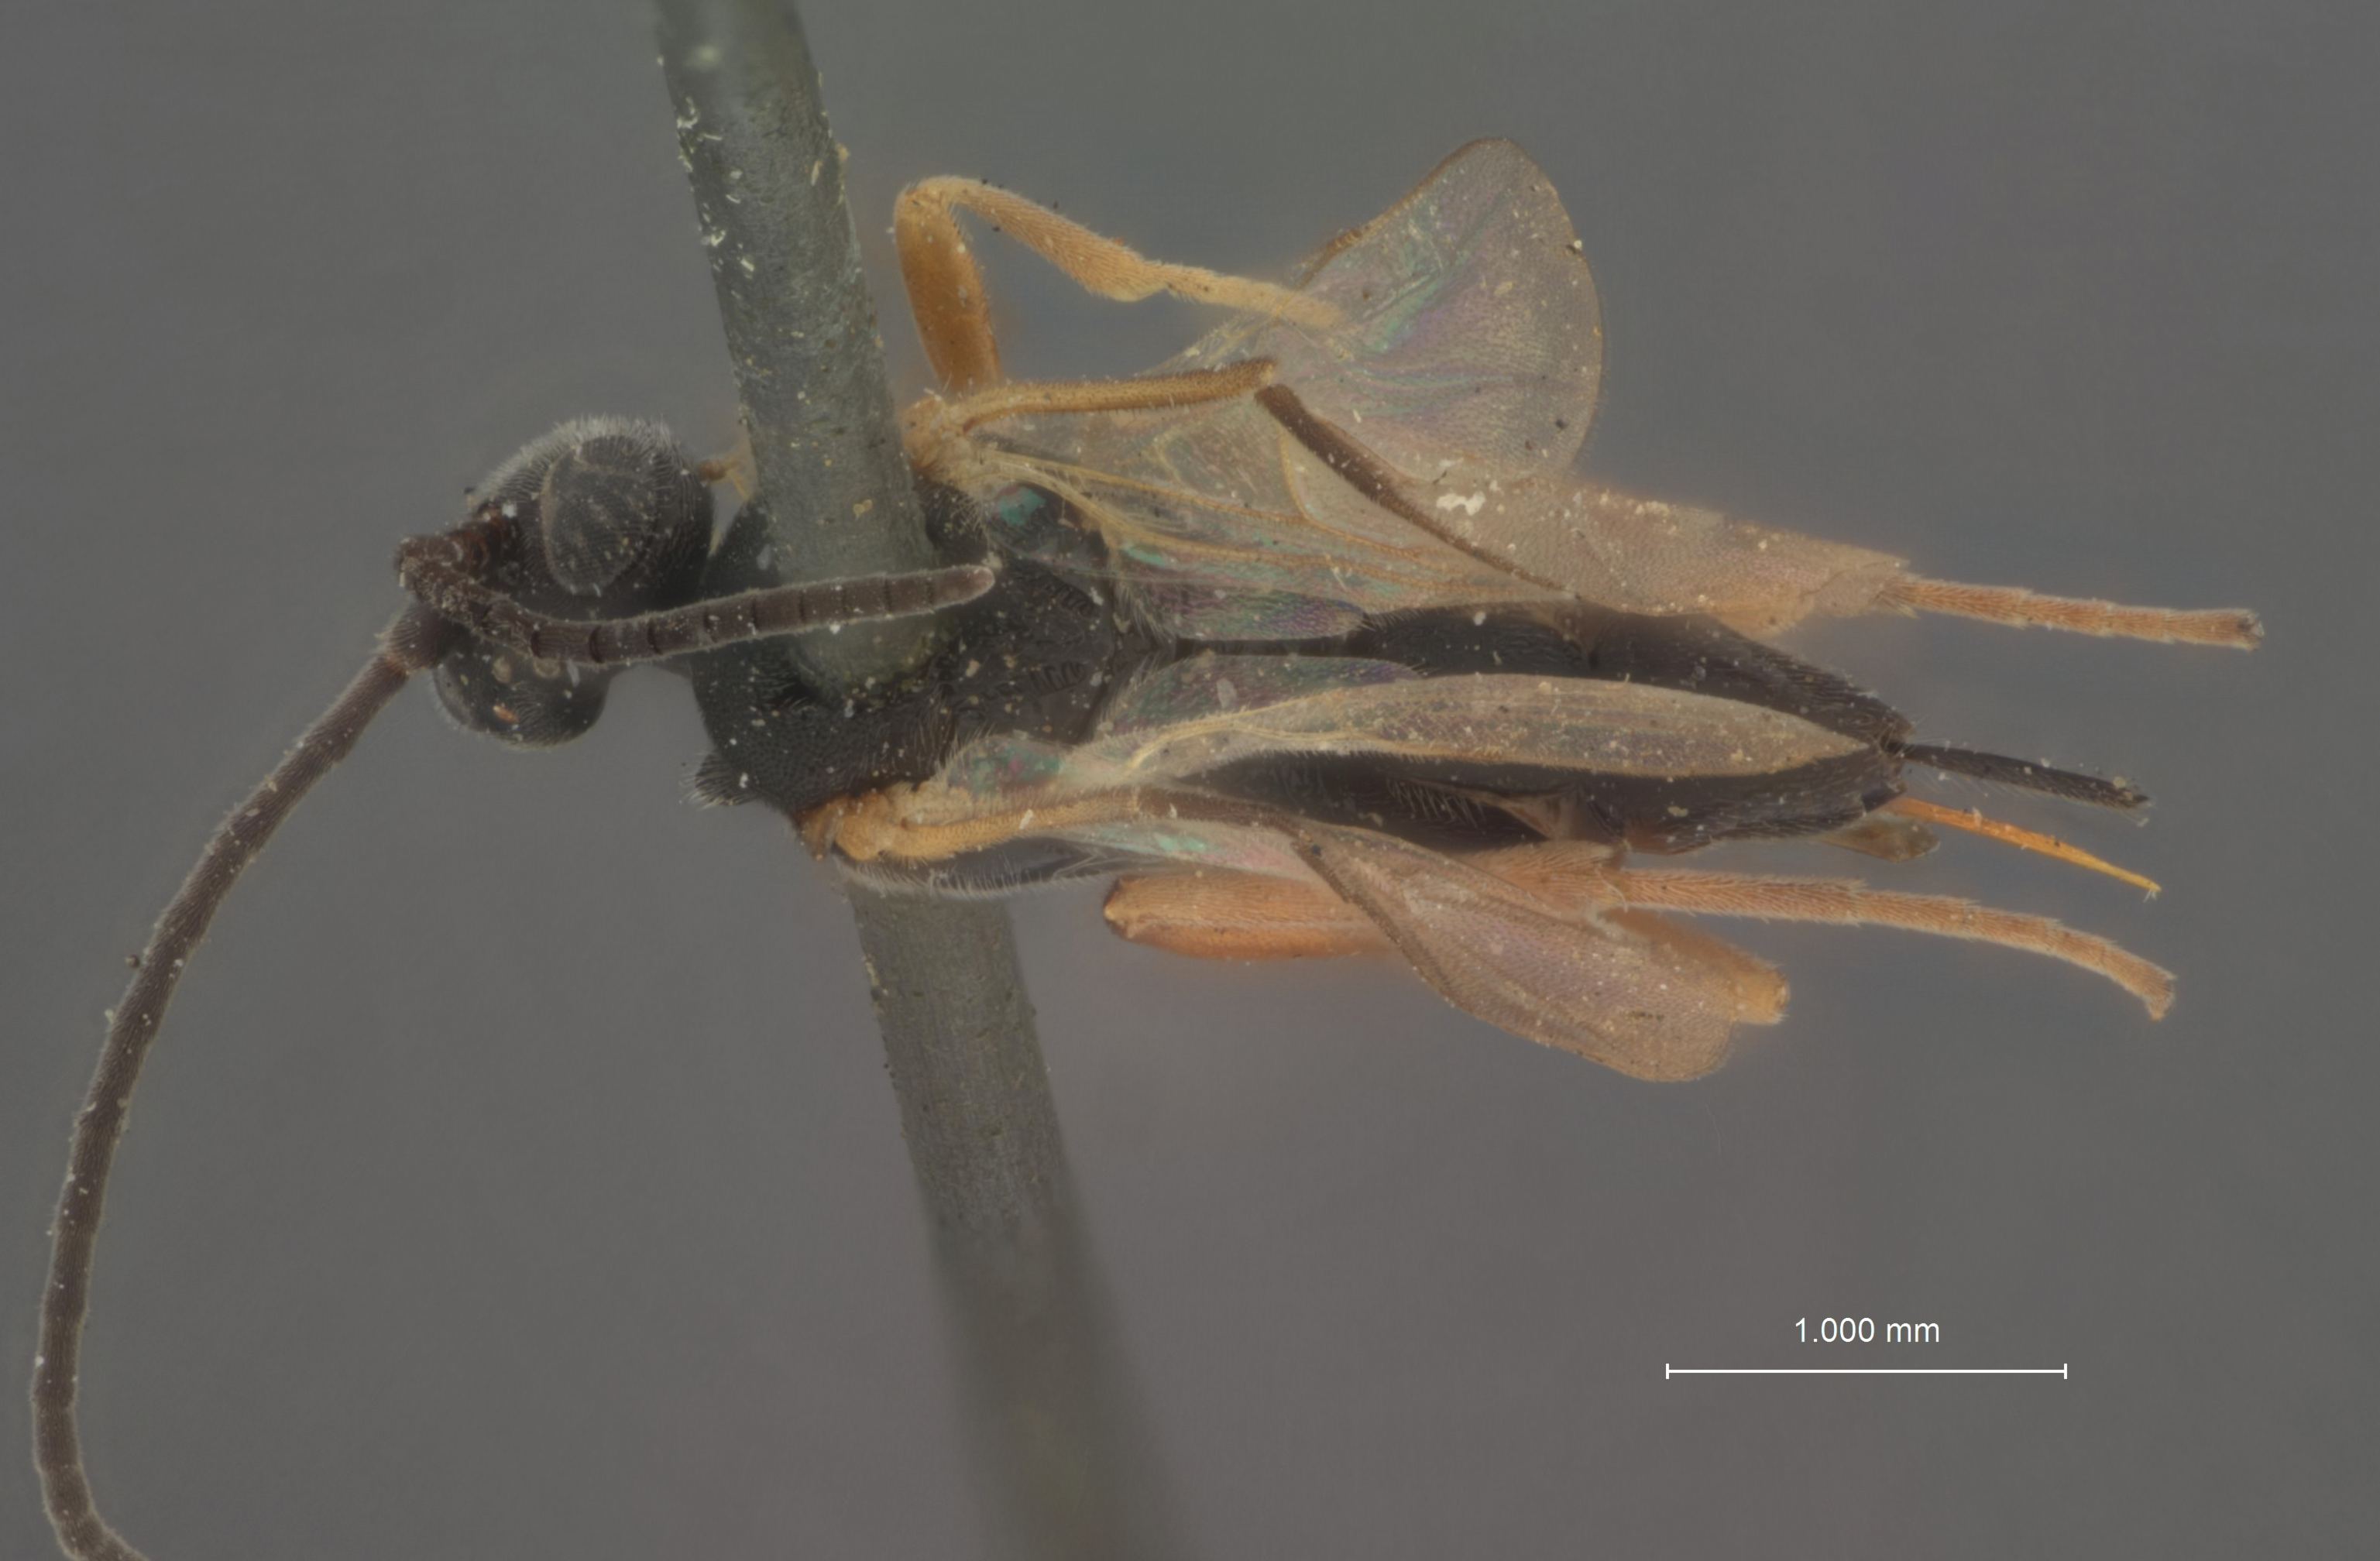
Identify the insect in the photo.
Apanteles forbesi
